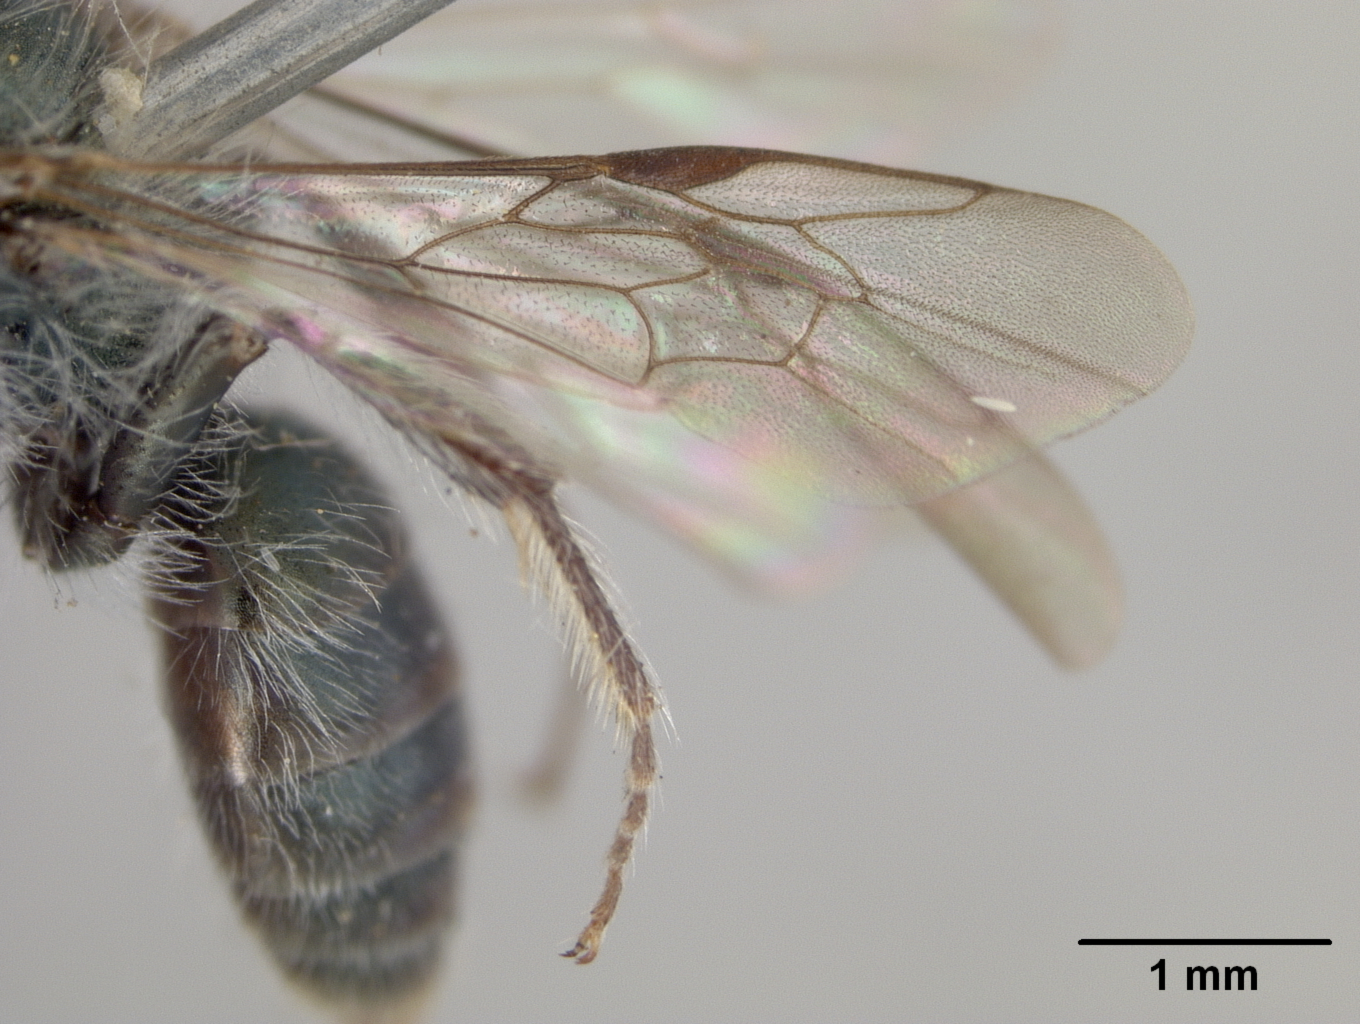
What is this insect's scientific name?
Diandrena puthua
